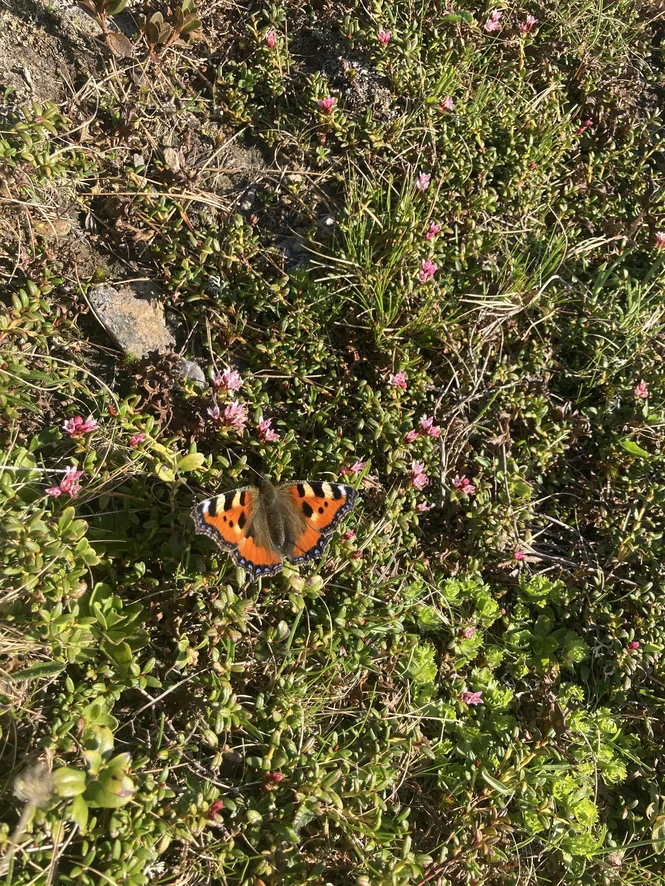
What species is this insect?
Aglais urticae
